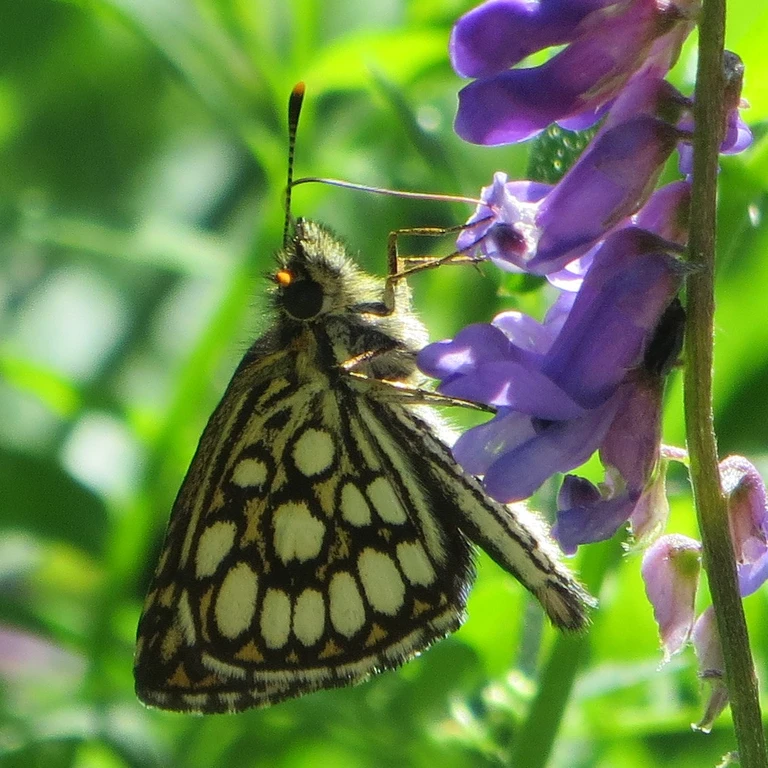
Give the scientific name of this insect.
Heteropterus morpheus
